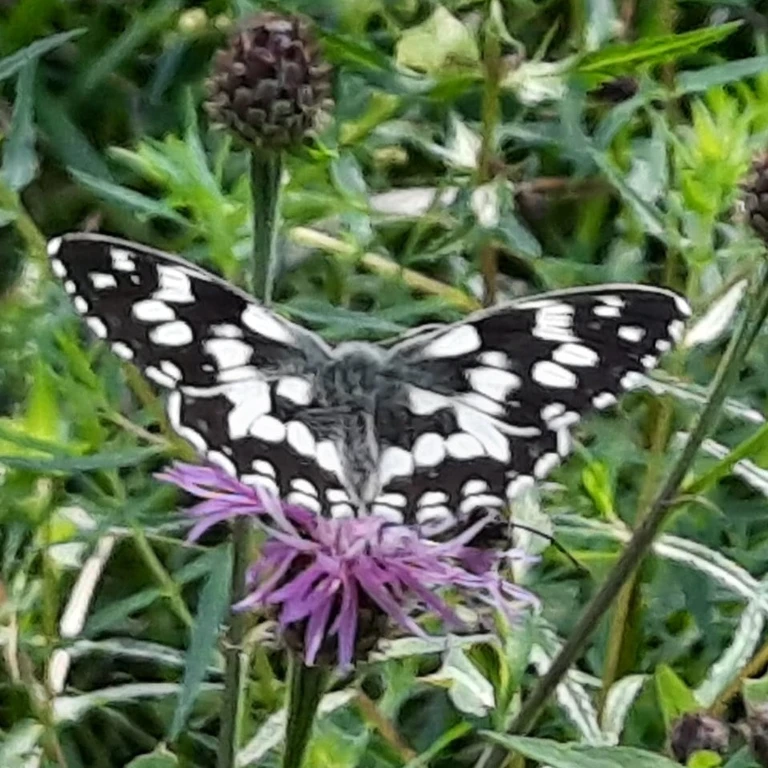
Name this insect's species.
Melanargia galathea
